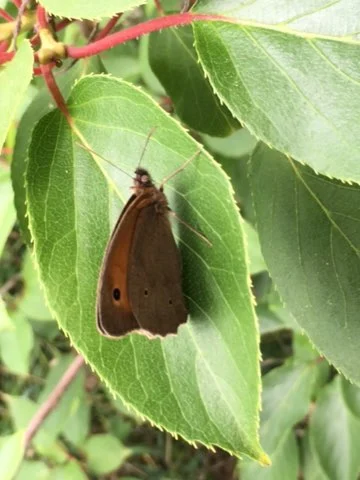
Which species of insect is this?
Maniola jurtina
